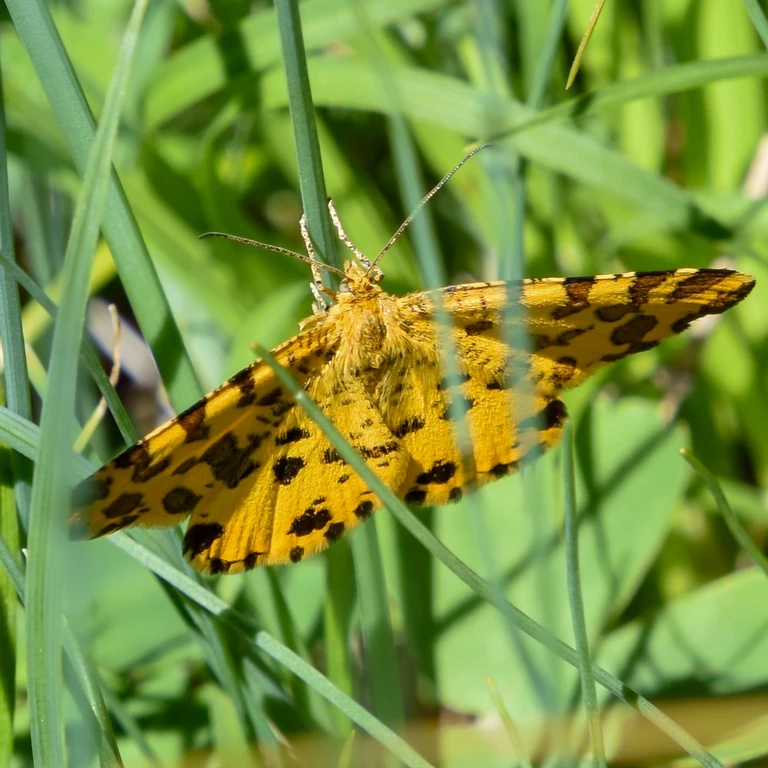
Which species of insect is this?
Pseudopanthera macularia
